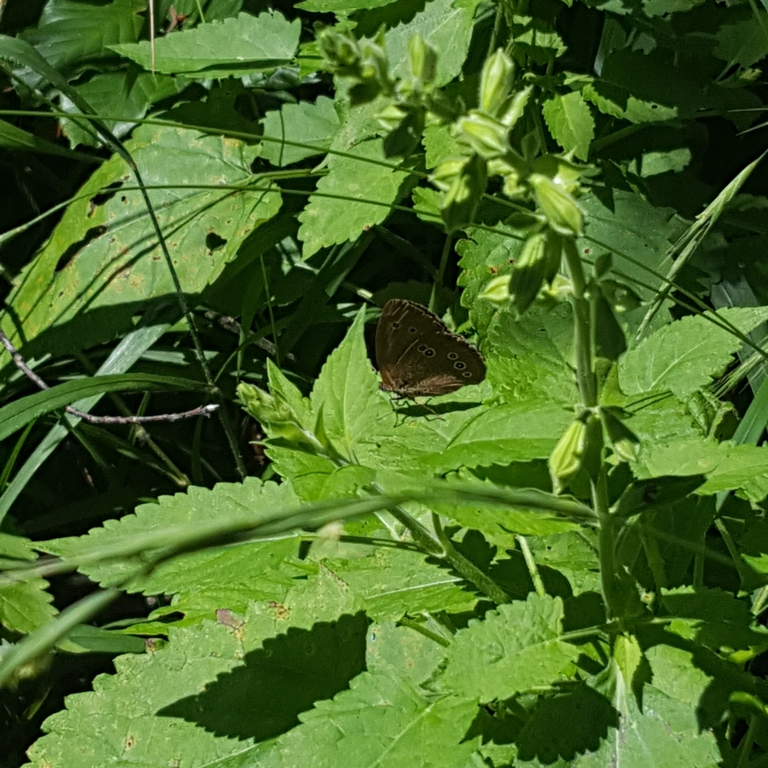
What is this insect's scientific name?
Aphantopus hyperantus
